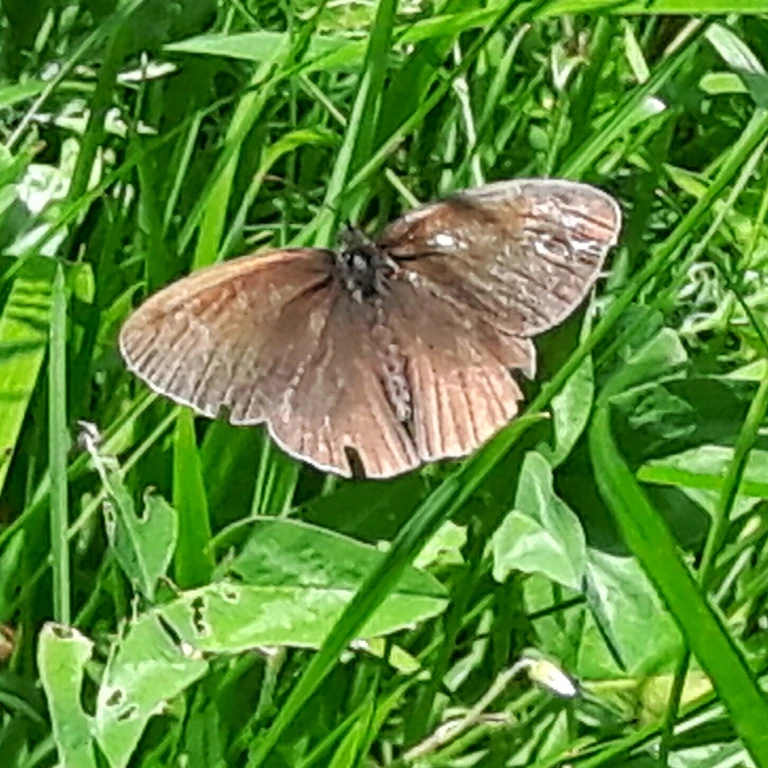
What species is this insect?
Maniola jurtina
